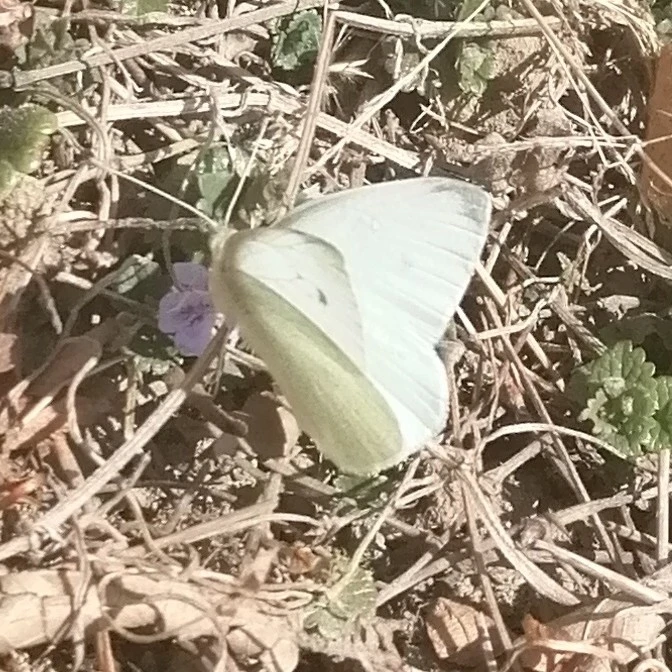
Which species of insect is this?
Pieris rapae
